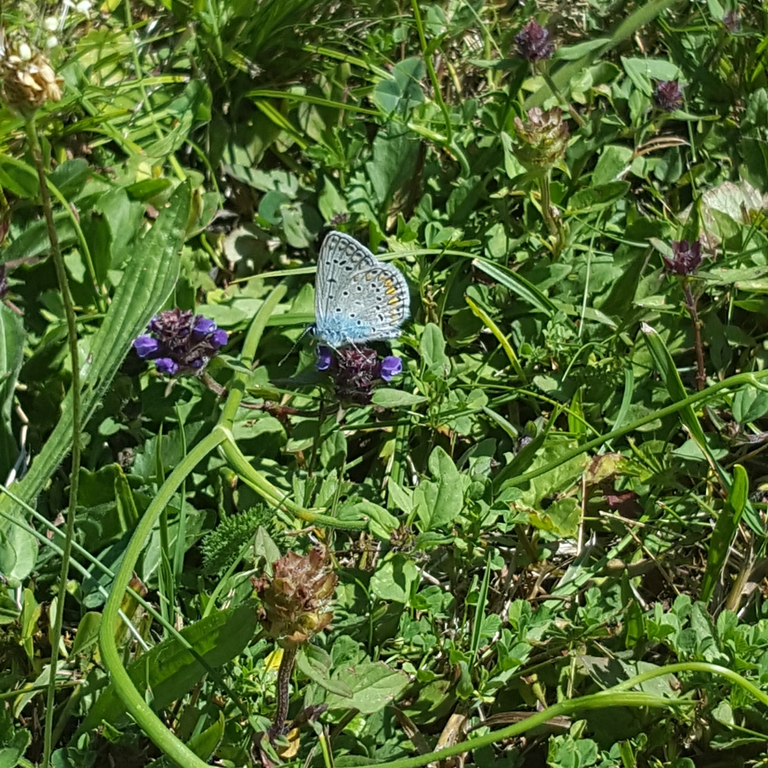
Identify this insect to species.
Polyommatus icarus
